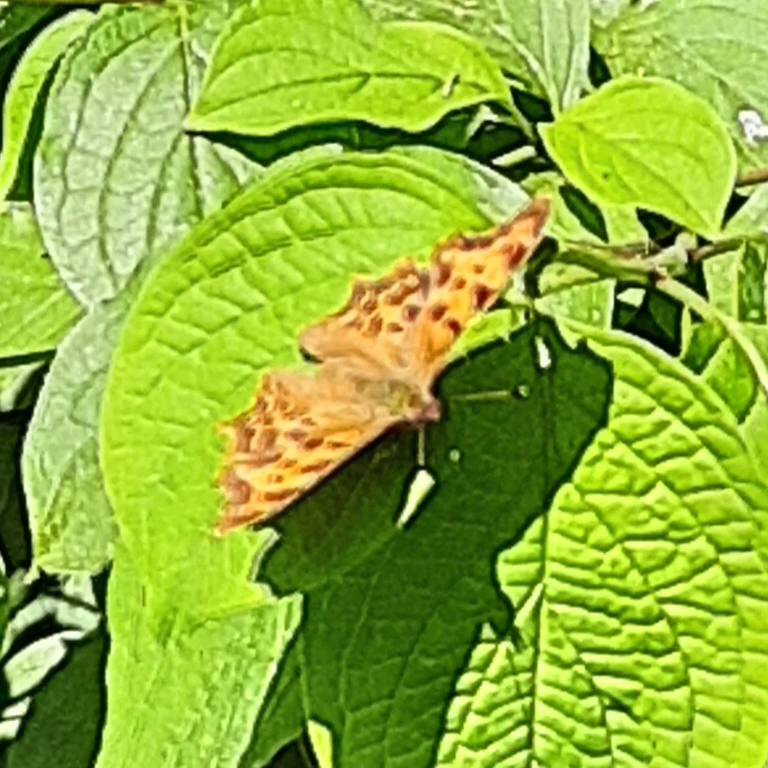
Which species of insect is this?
Polygonia c-album
